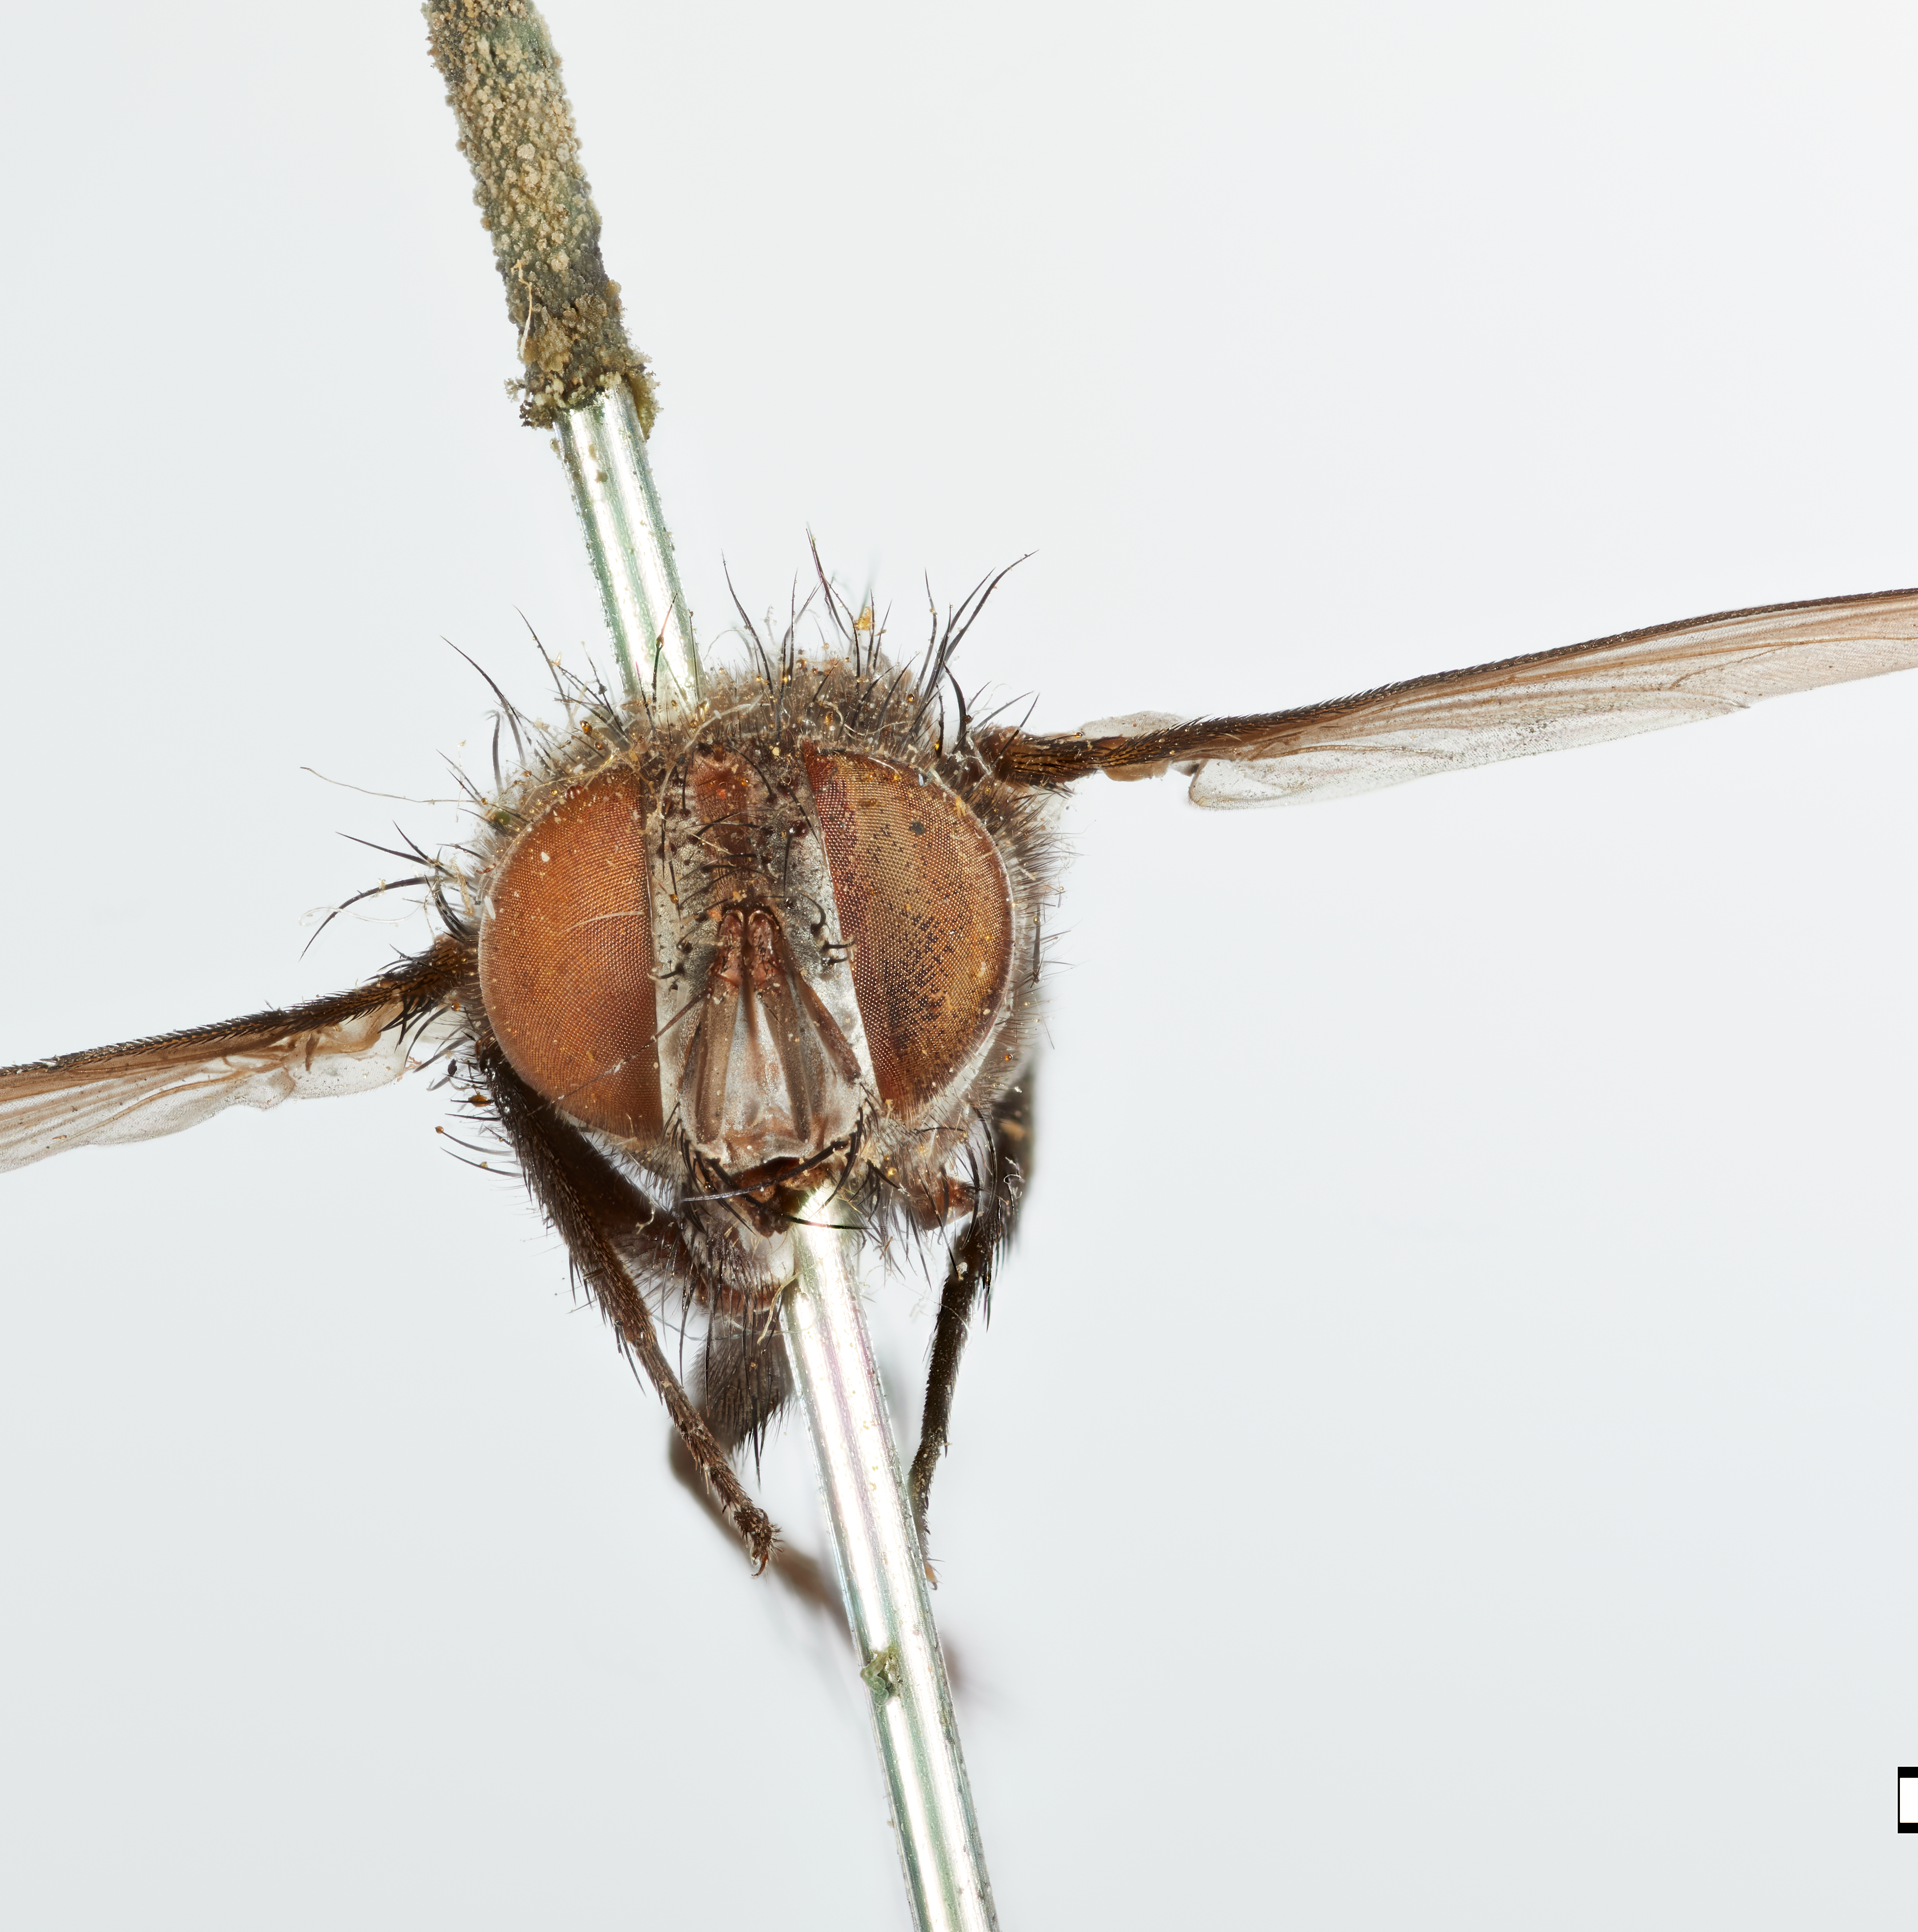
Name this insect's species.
Oxexorista thompsoni
